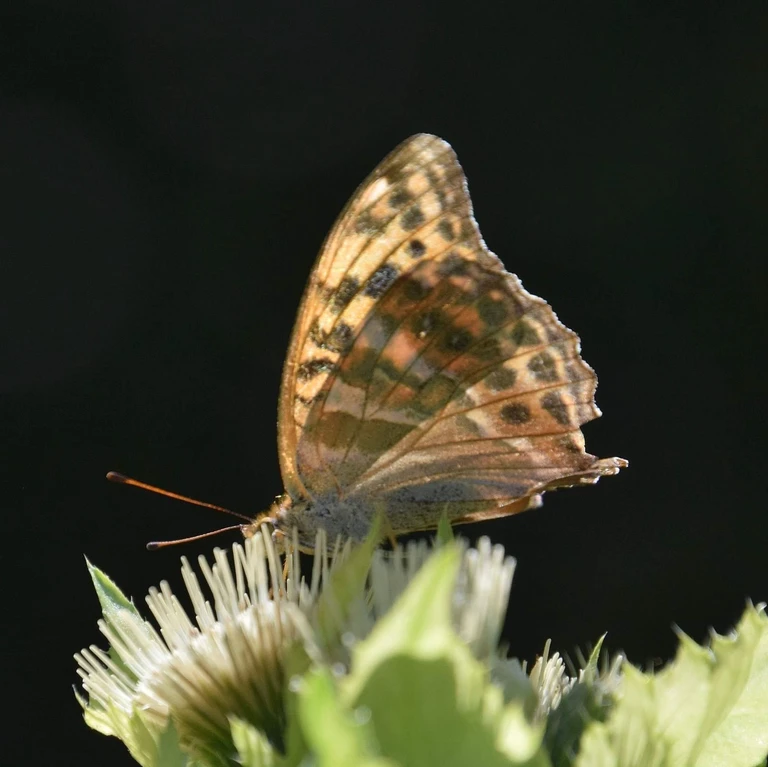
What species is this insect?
Argynnis paphia
